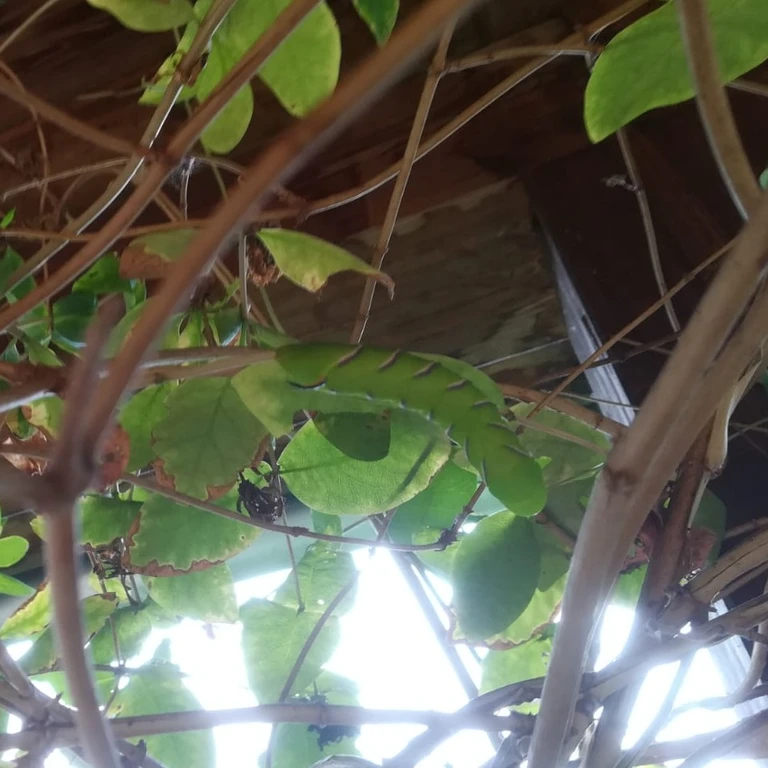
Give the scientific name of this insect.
Sphinx ligustri
